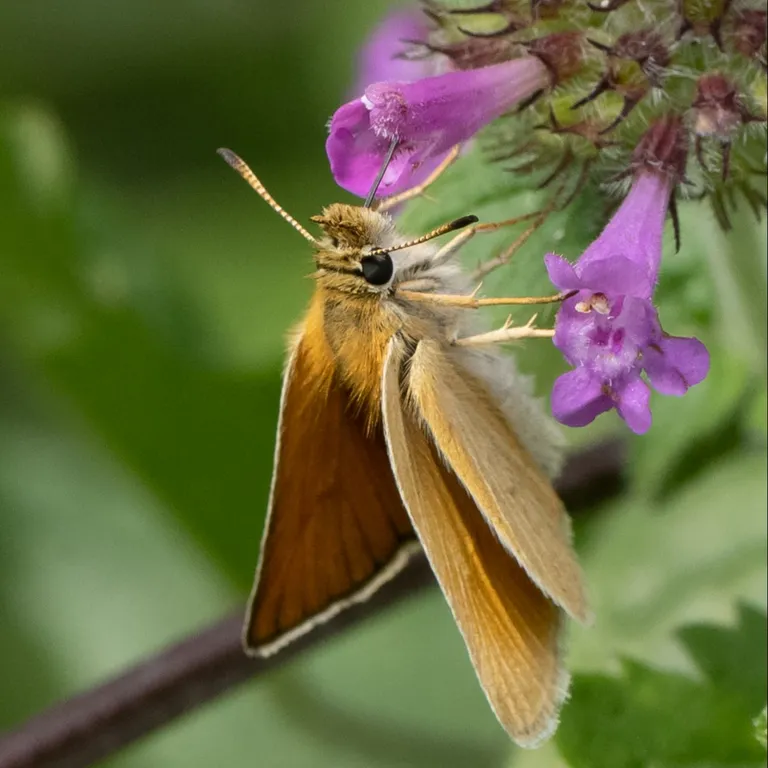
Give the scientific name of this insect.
Thymelicus lineola
